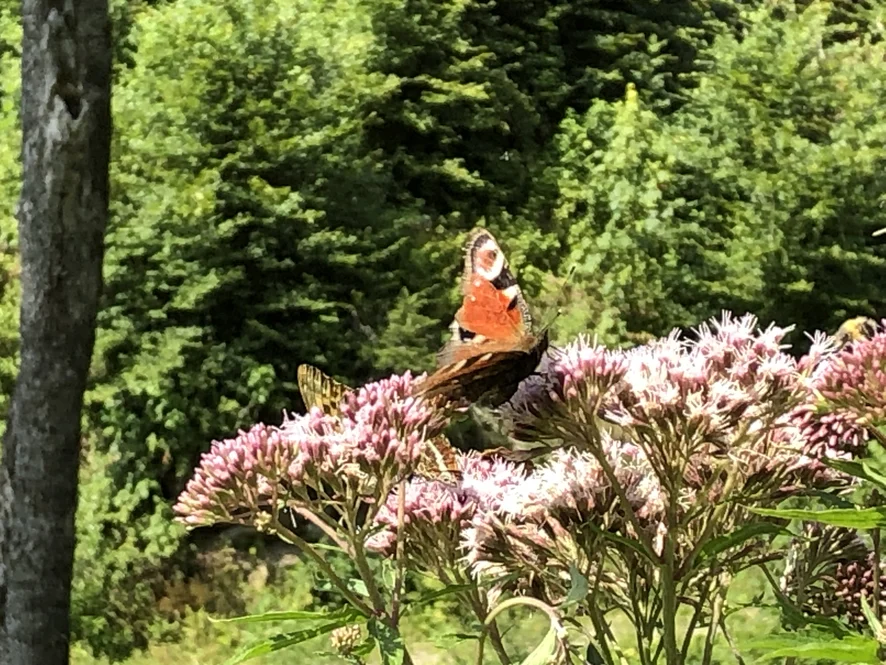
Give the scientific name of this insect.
Aglais io
